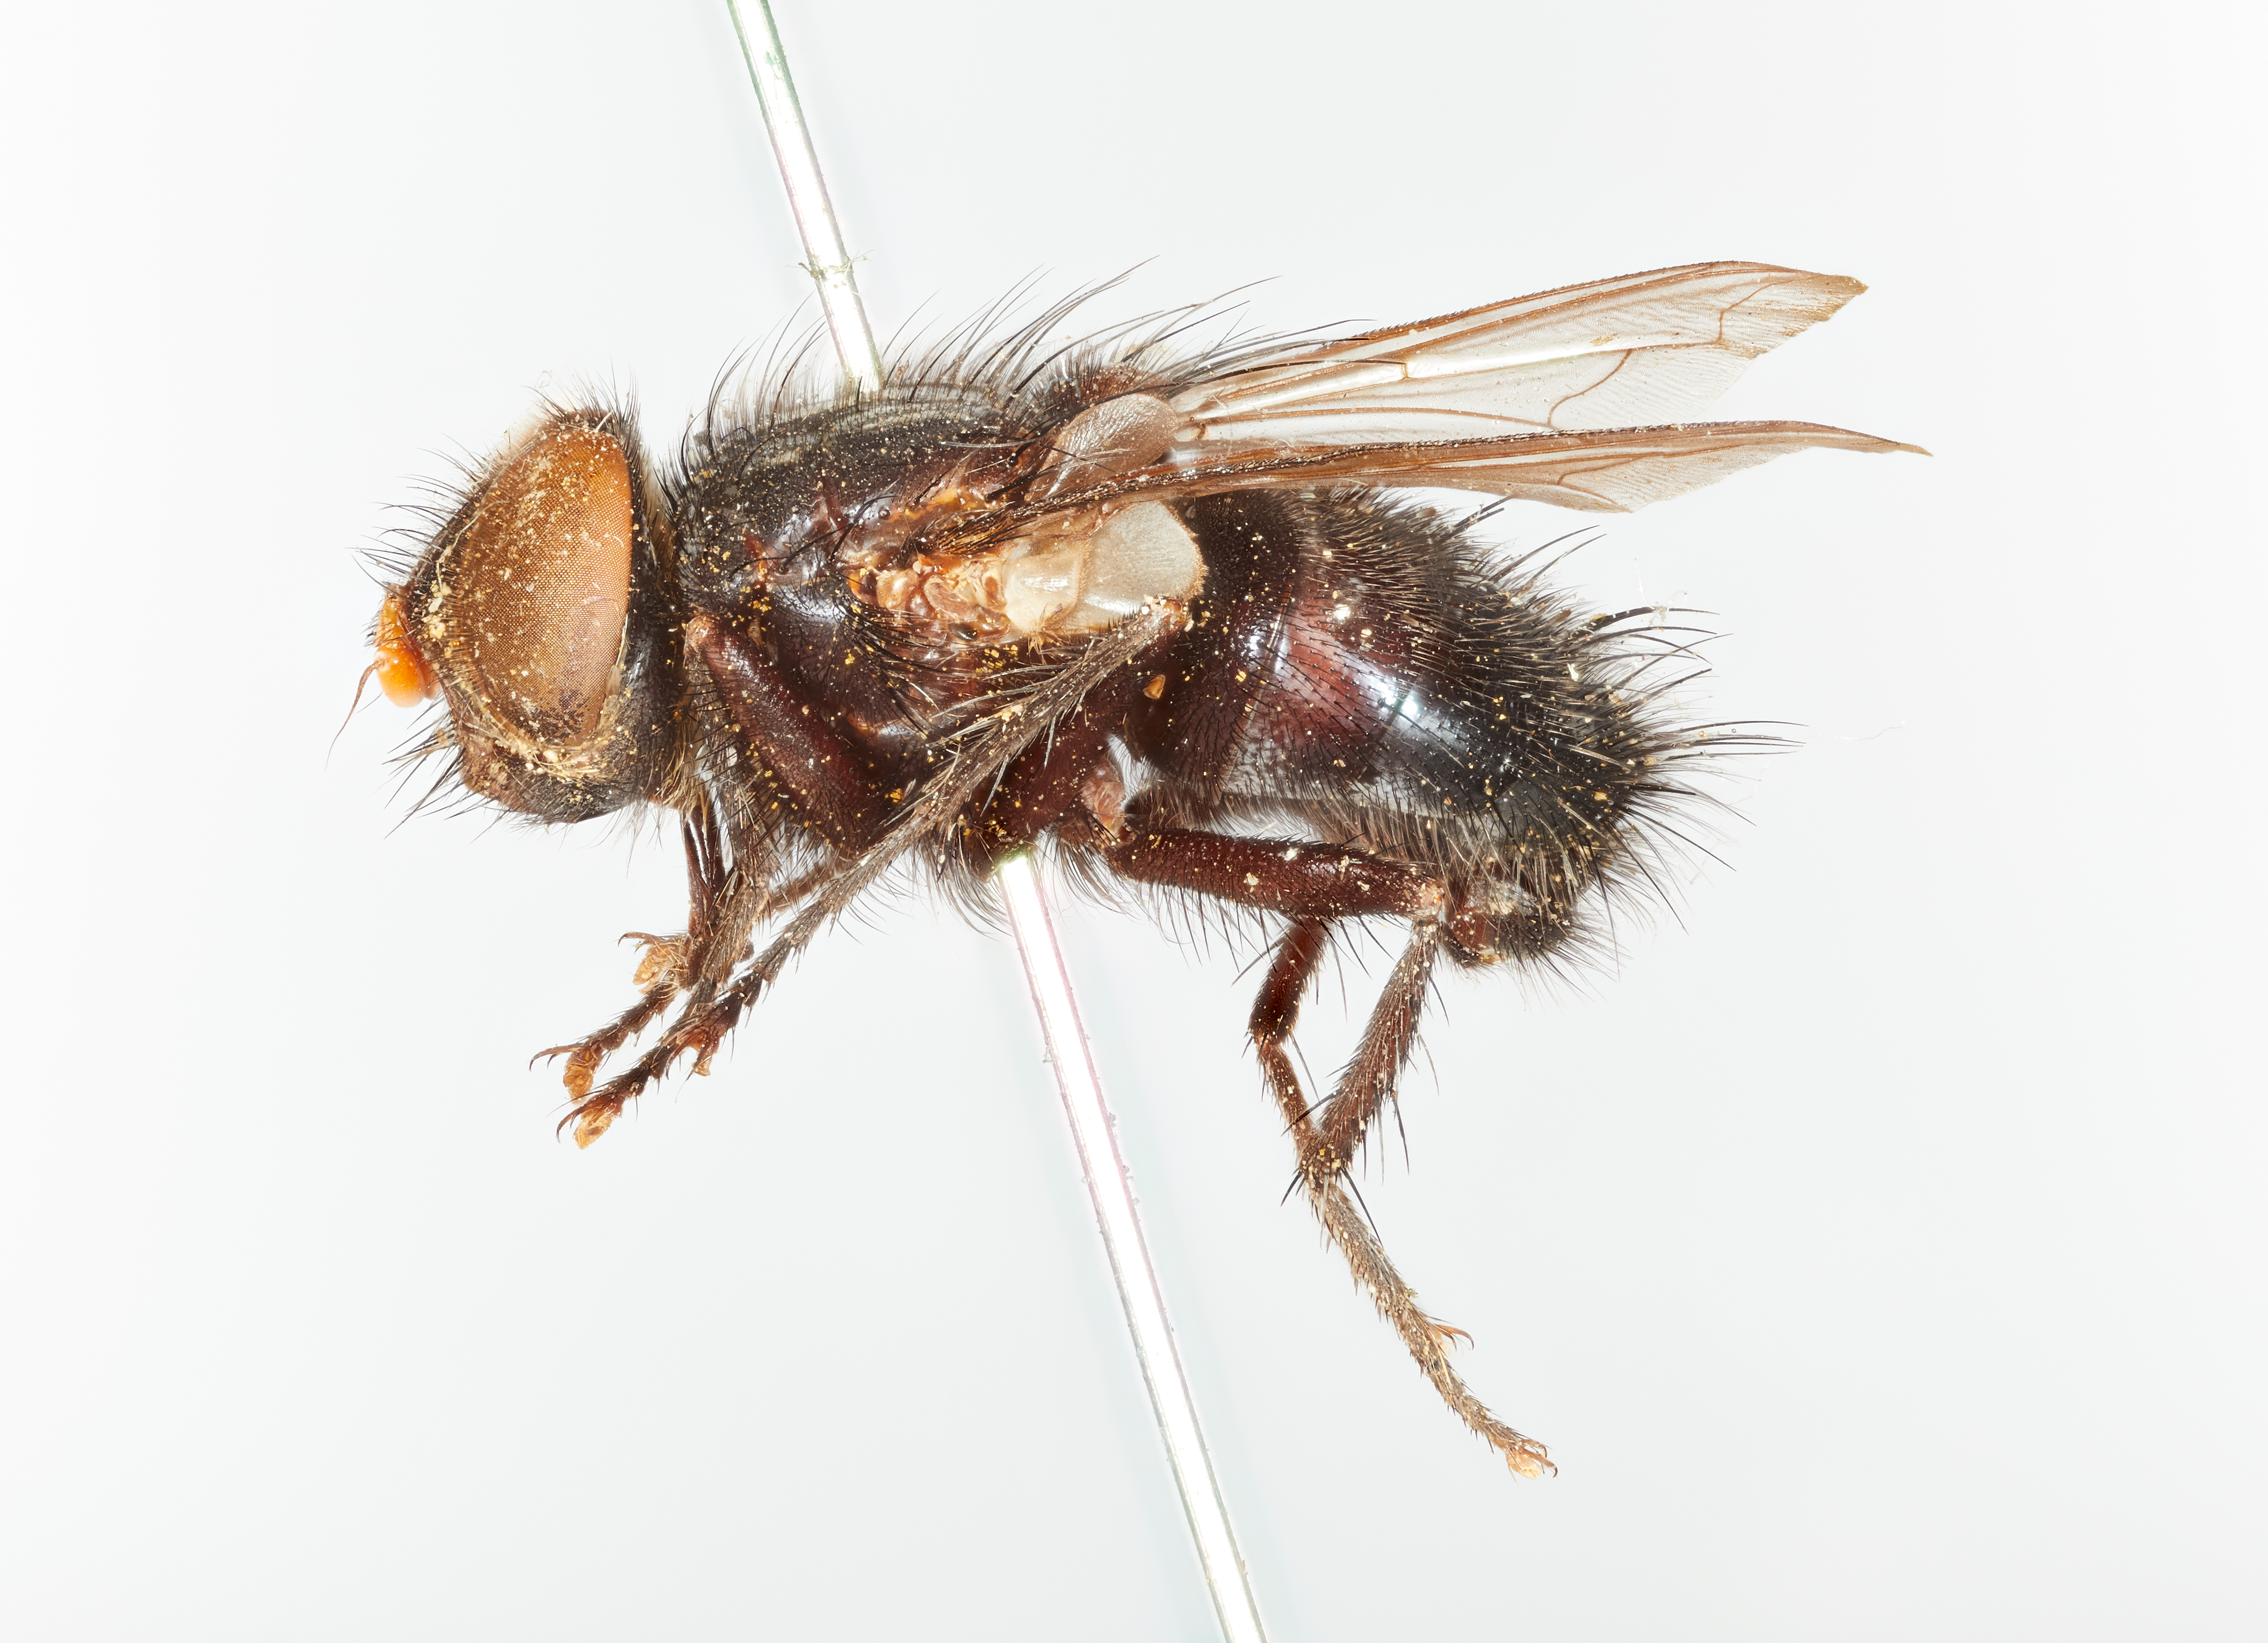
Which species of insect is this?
Meriania chalybaea
